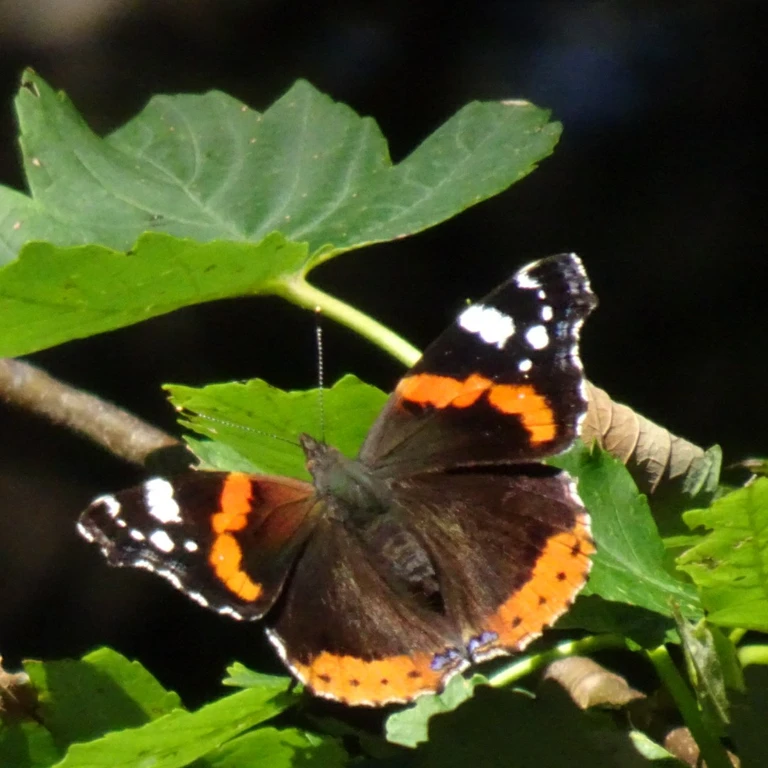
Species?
Vanessa atalanta
